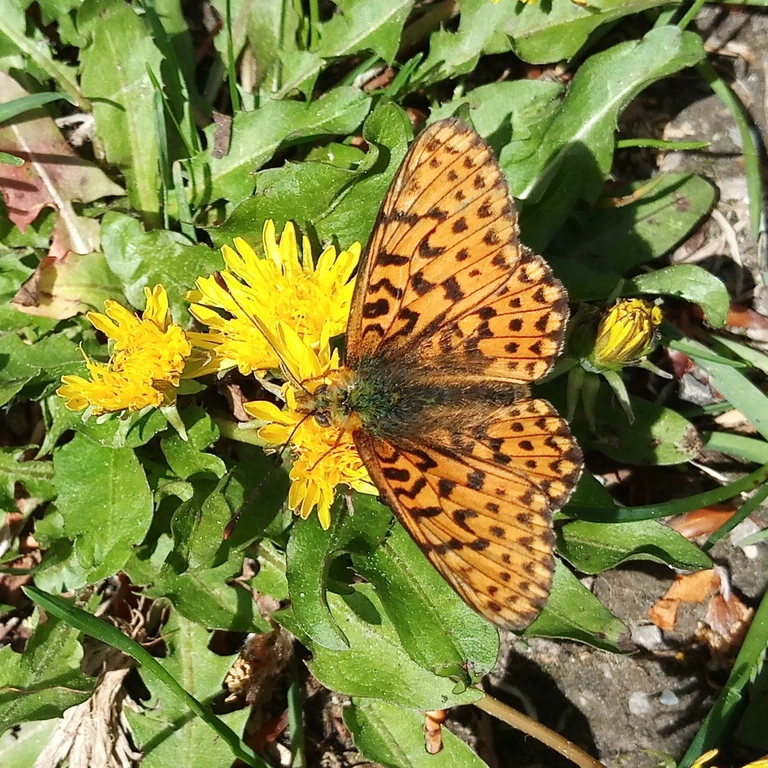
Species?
Boloria euphrosyne (also Clossiana euphrosyne)
